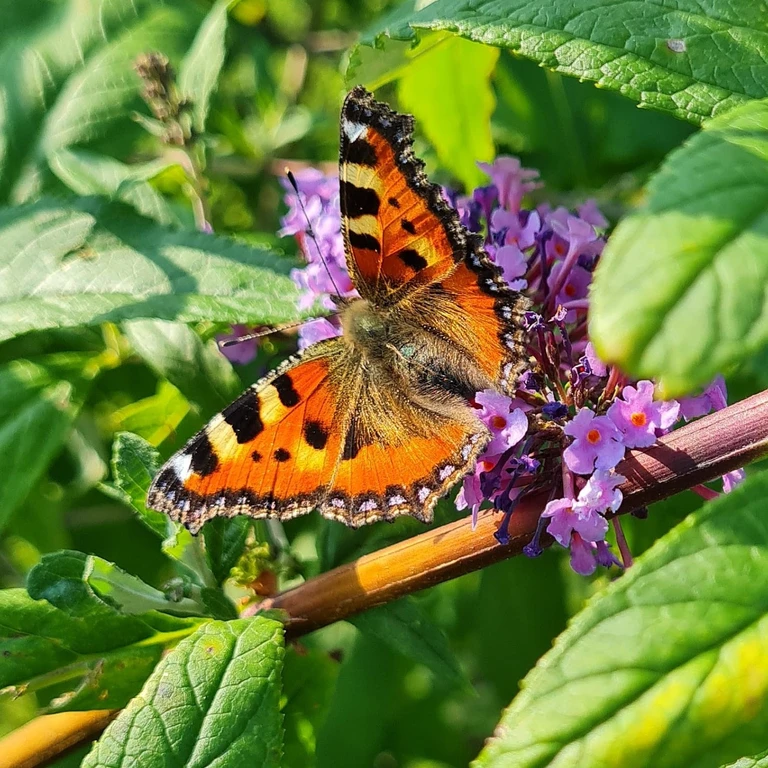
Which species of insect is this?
Aglais urticae
